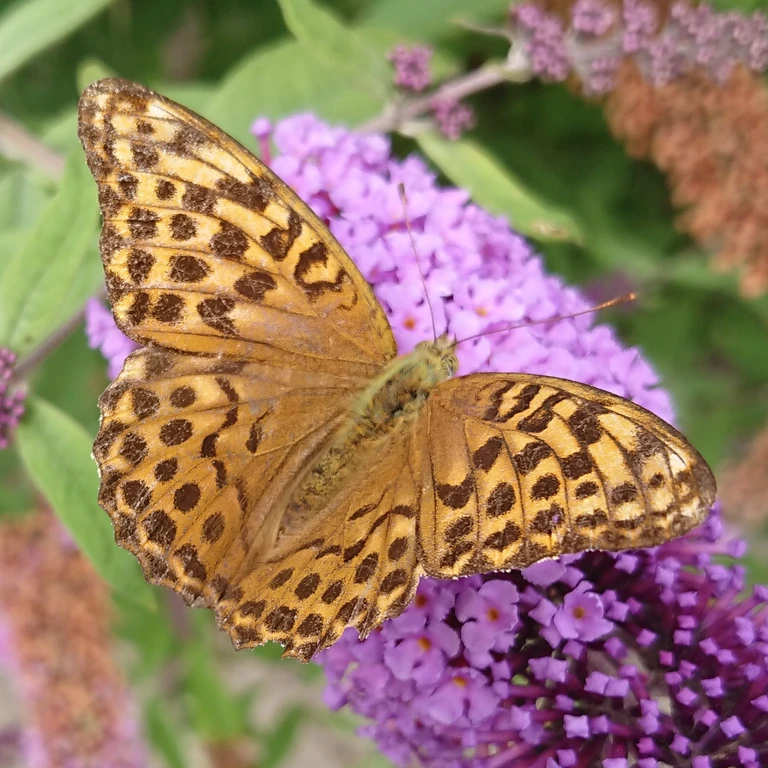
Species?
Argynnis paphia
